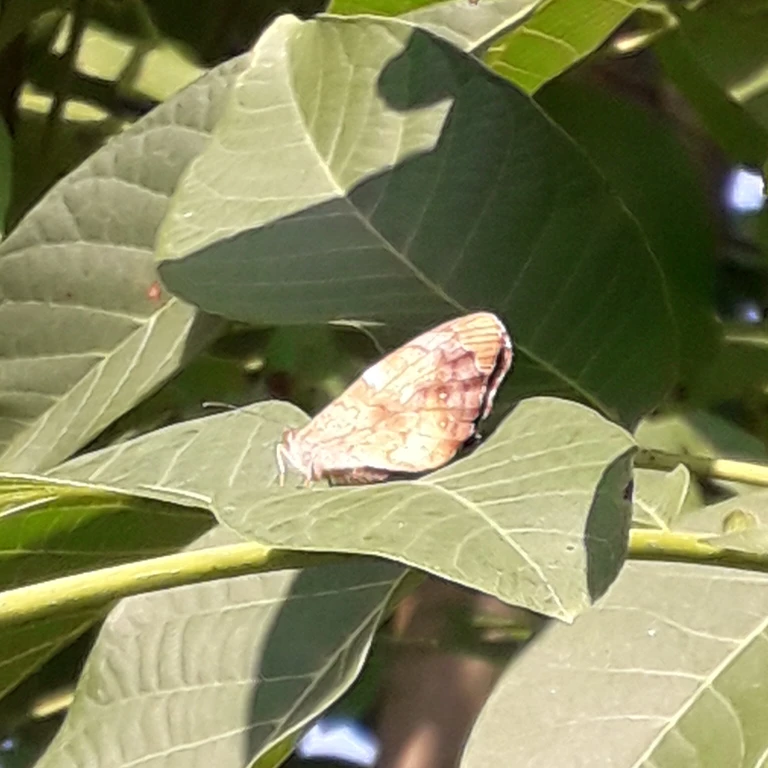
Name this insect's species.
Pararge aegeria
